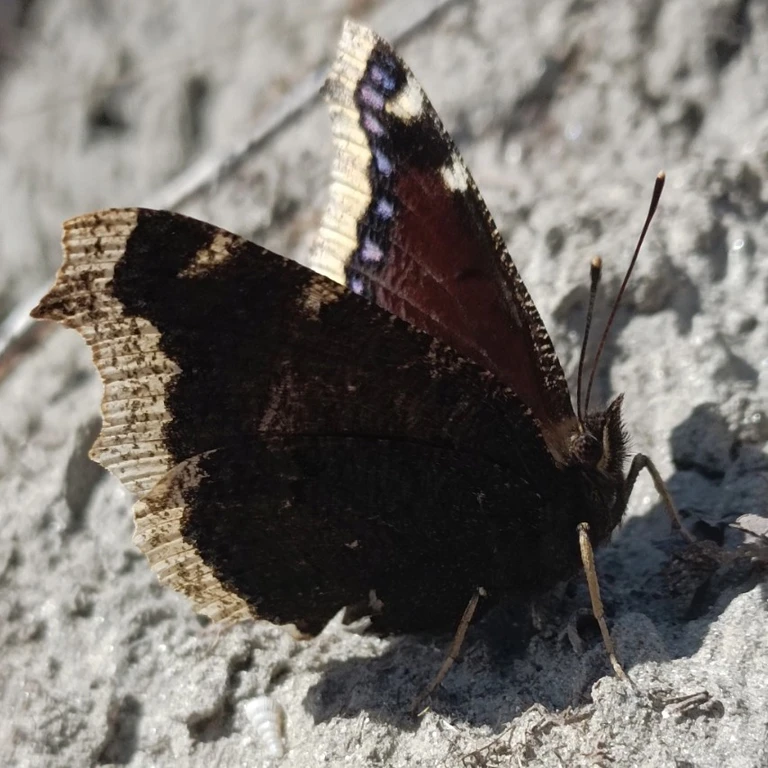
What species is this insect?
Nymphalis antiopa
